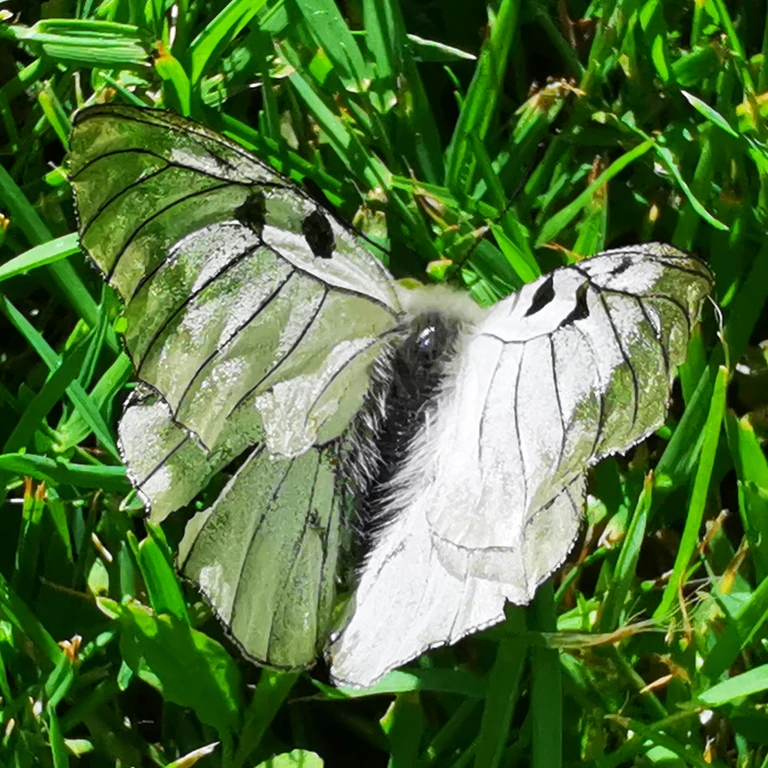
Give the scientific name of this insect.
Parnassius mnemosyne
